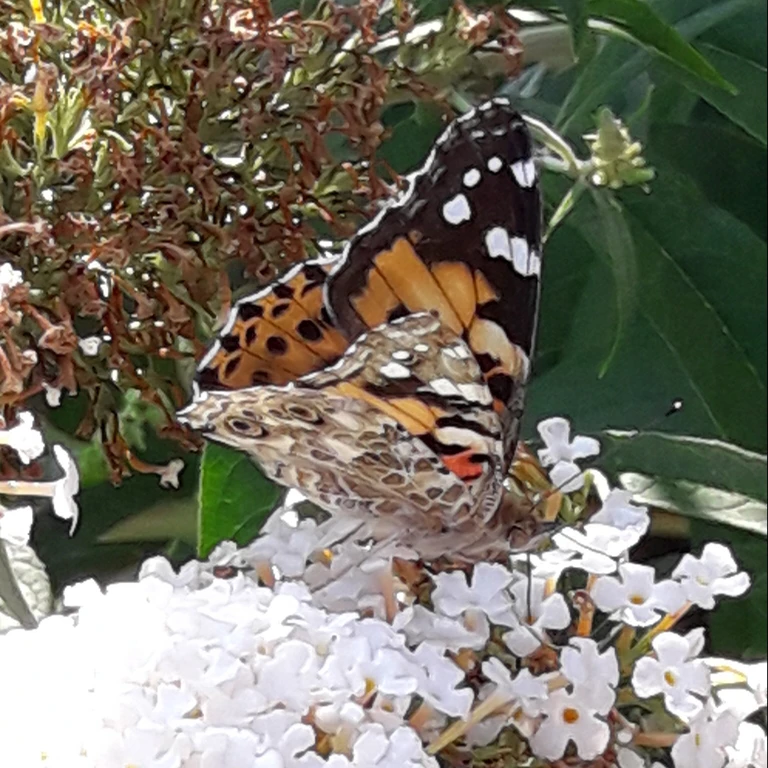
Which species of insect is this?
Vanessa cardui
